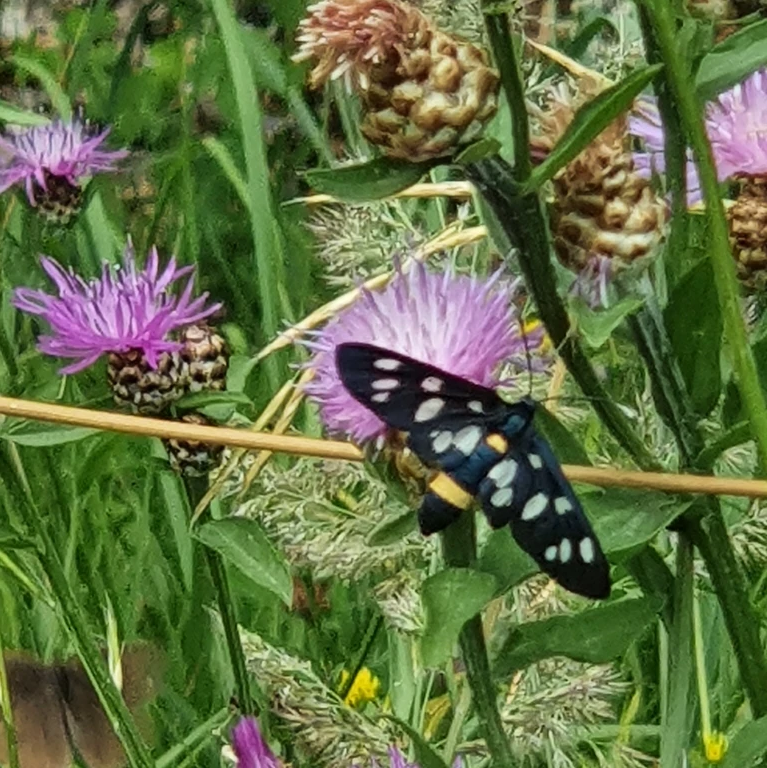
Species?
Amata phegea
